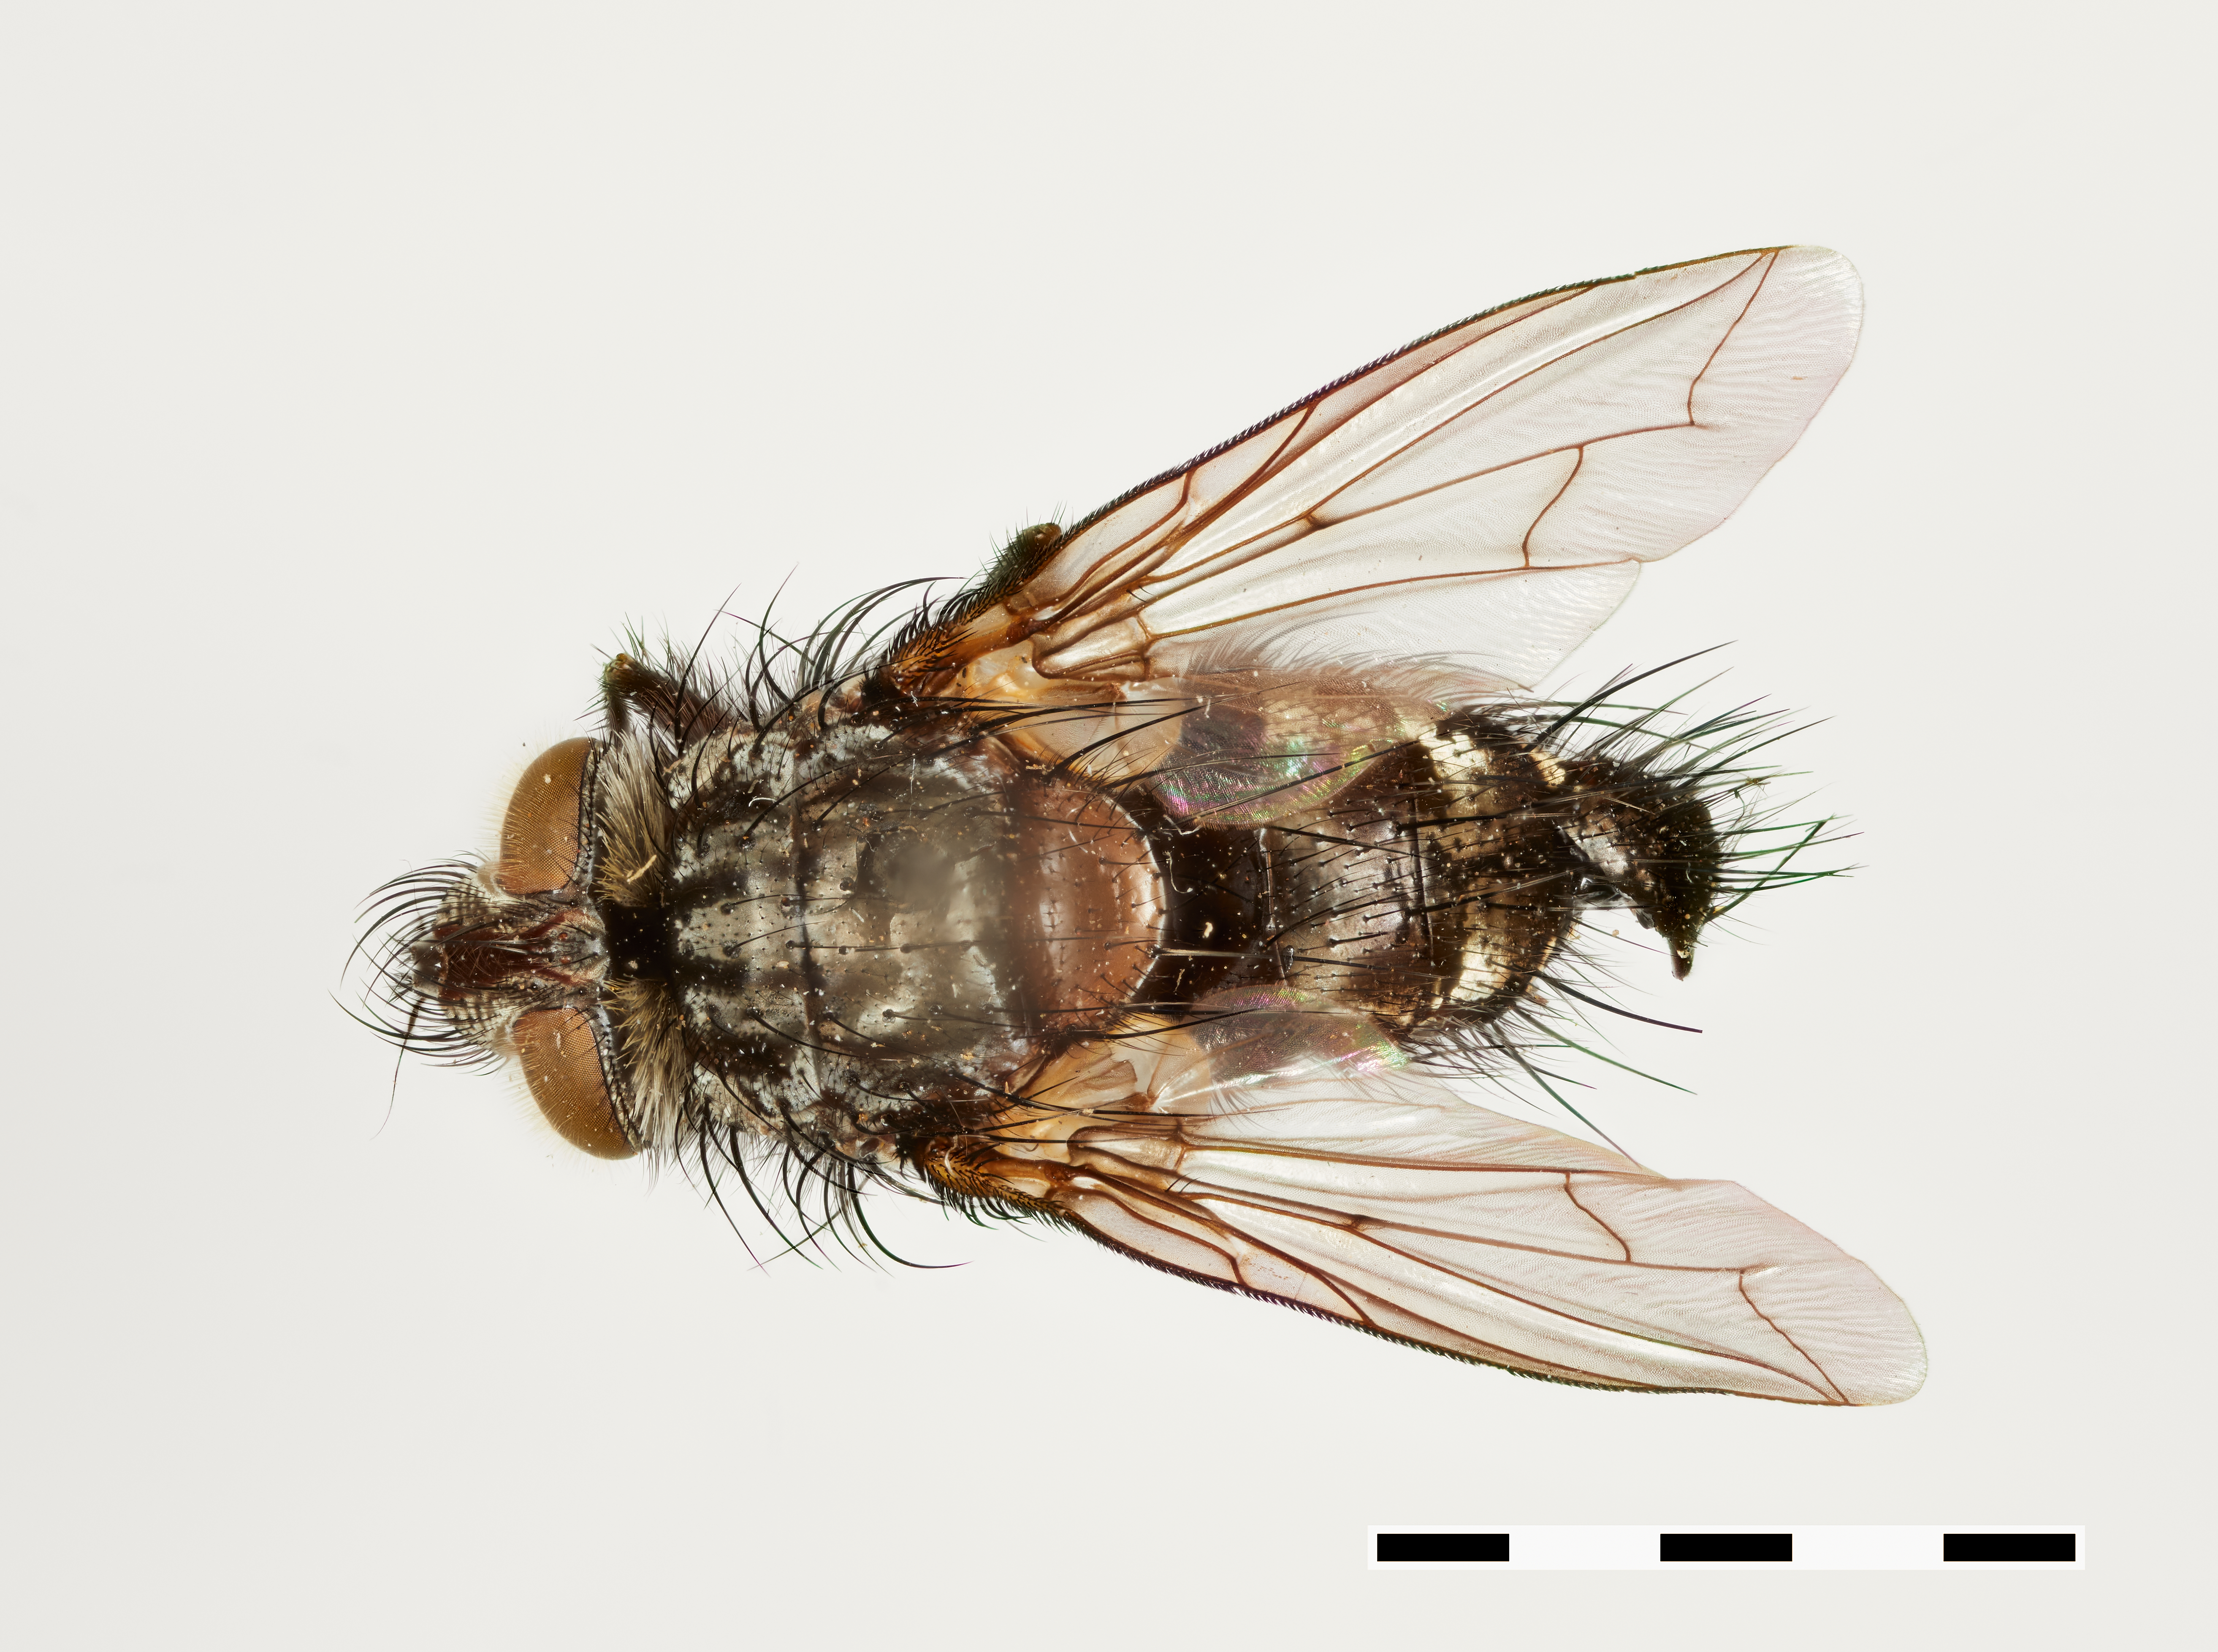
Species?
Phorocera specularis
